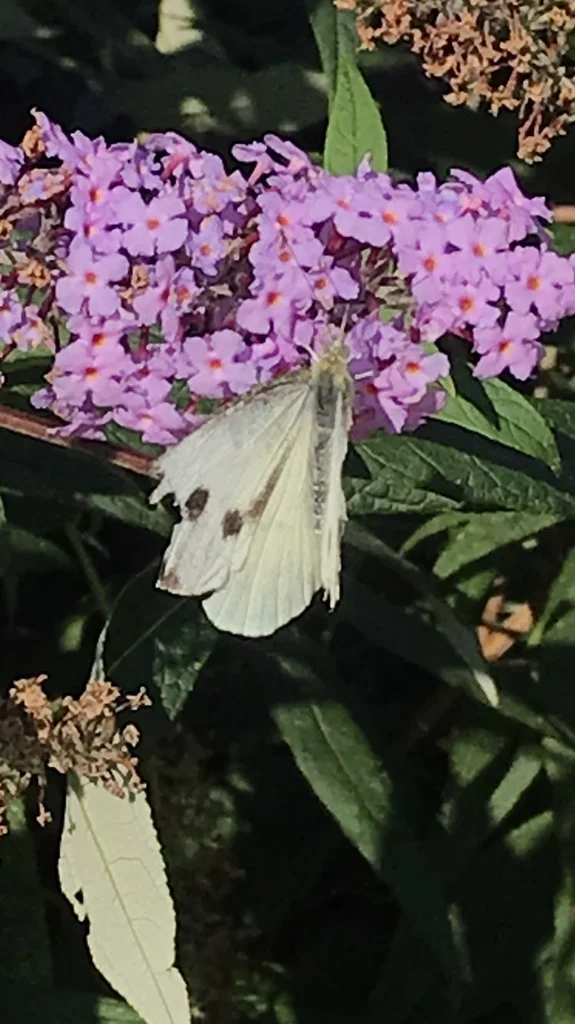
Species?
Pieris brassicae
